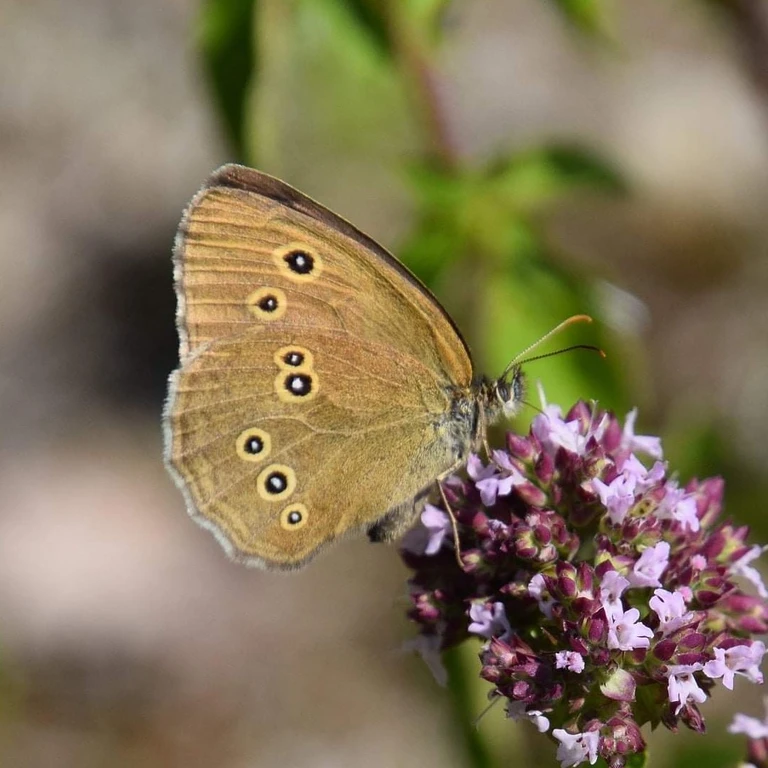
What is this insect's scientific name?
Aphantopus hyperantus
